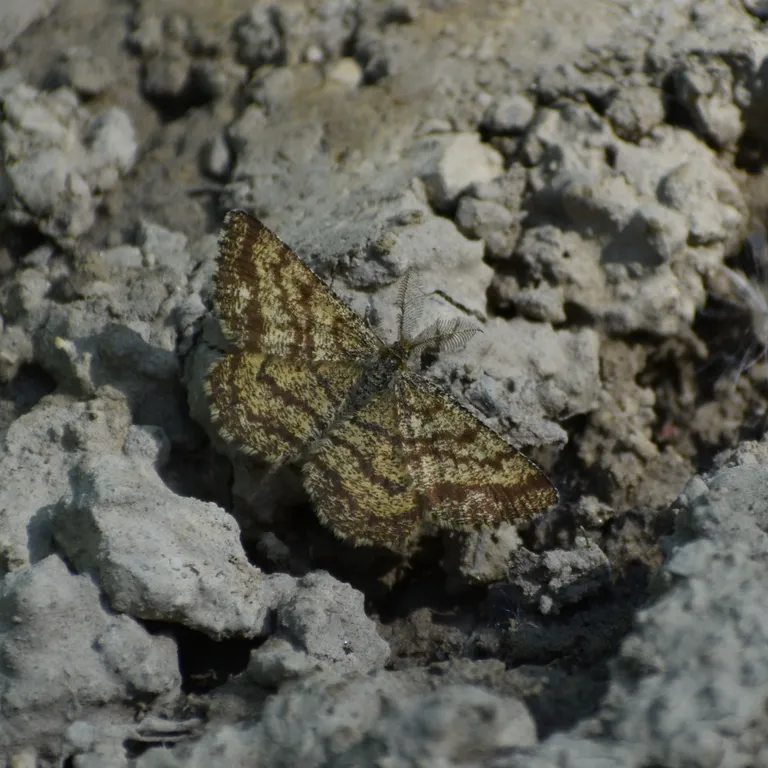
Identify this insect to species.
Ematurga atomaria
